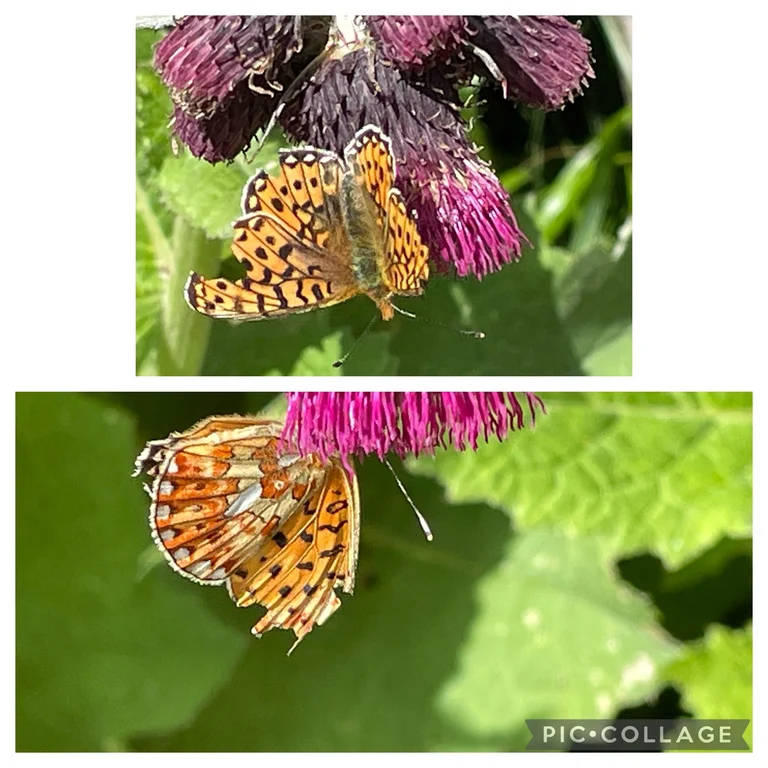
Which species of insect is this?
Boloria euphrosyne (also Clossiana euphrosyne)
